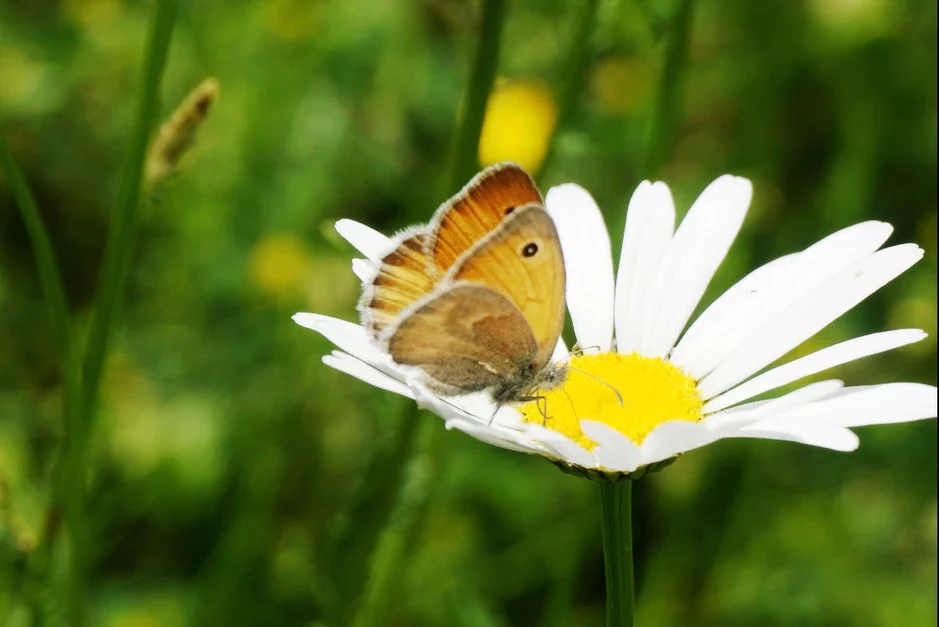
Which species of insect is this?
Coenonympha pamphilus
